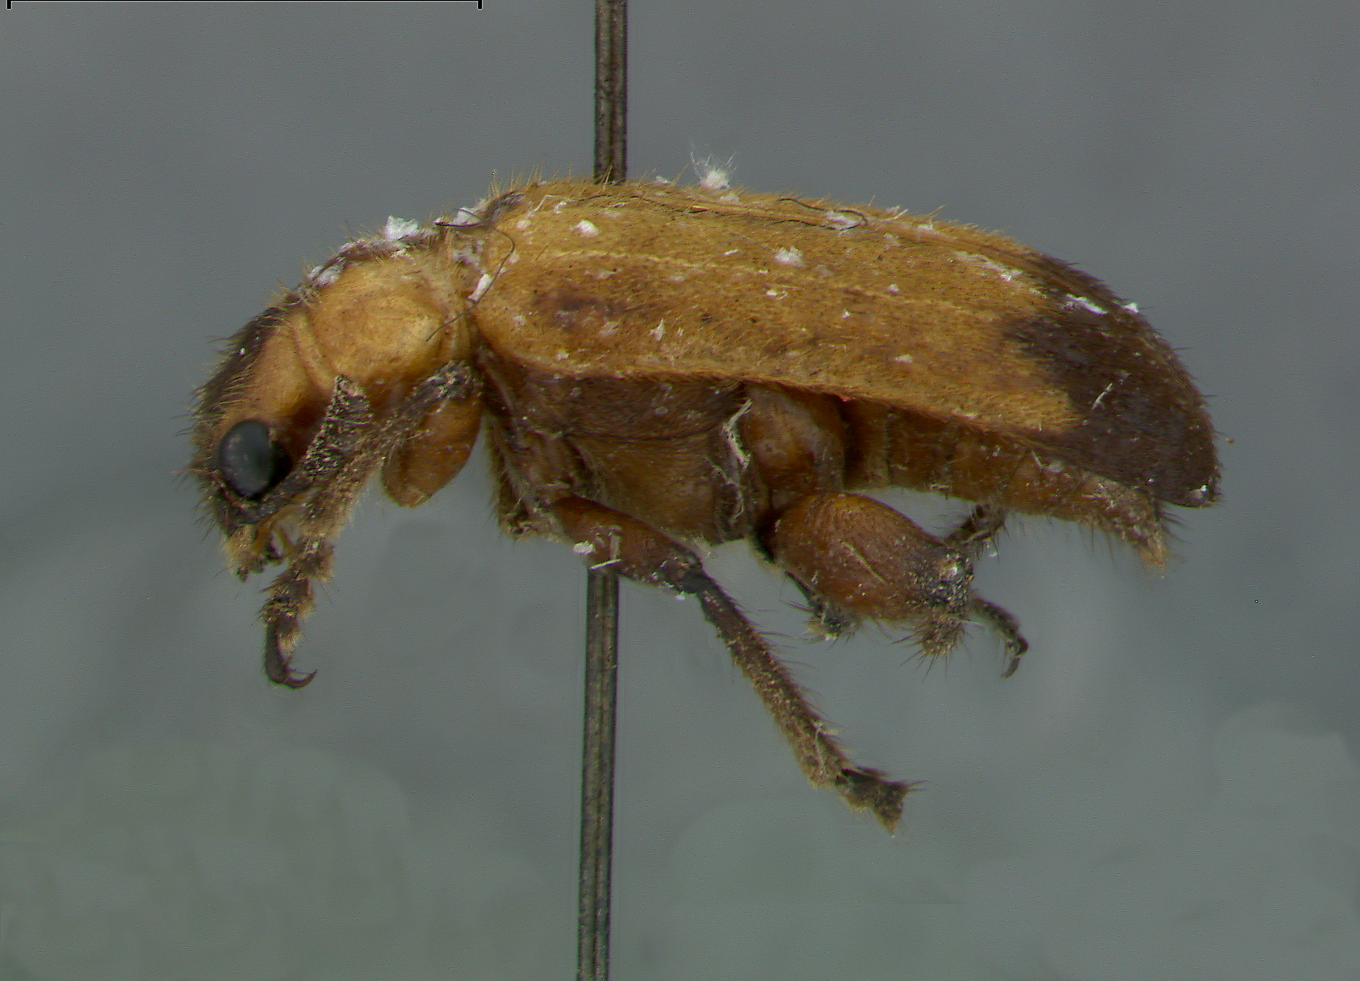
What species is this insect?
Kuilua ertli
